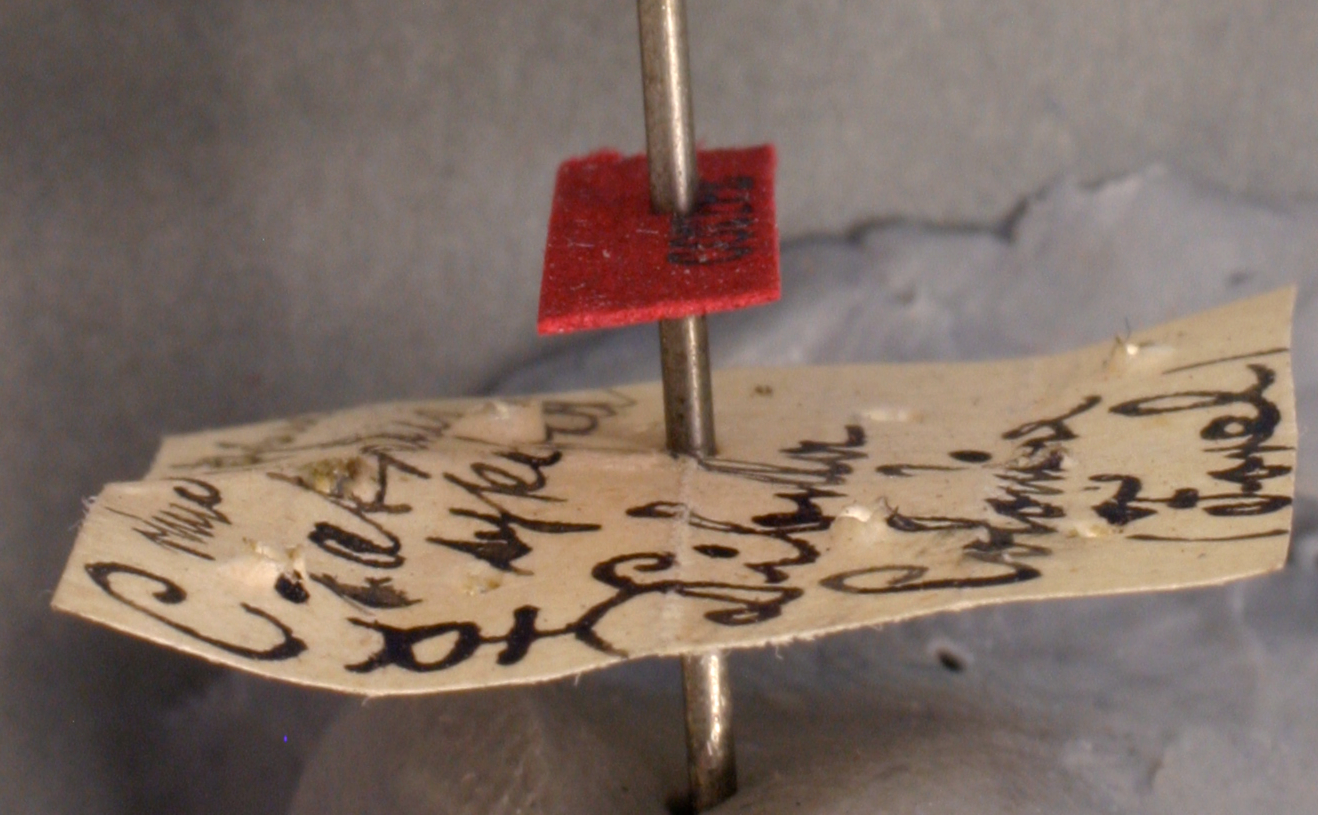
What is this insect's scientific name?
Cyphomyrmex rimosus
